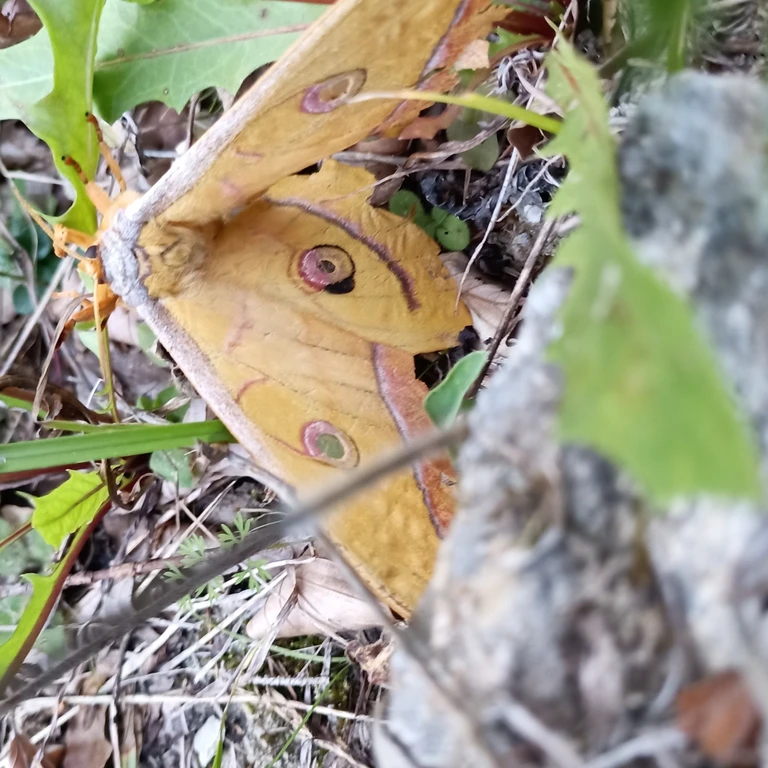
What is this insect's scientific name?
Antheraea yamamai
